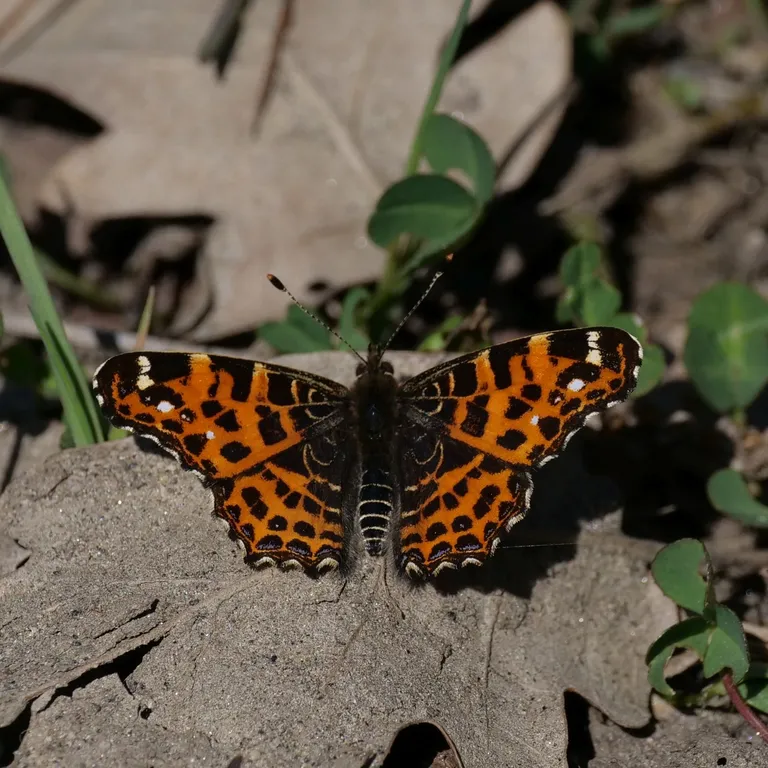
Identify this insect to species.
Araschnia levana
